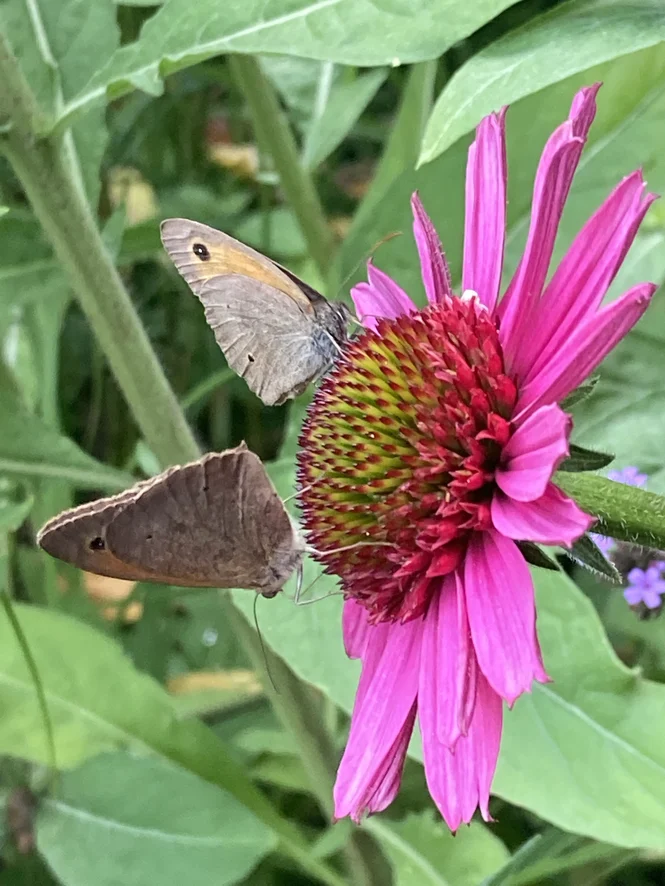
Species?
Maniola jurtina
